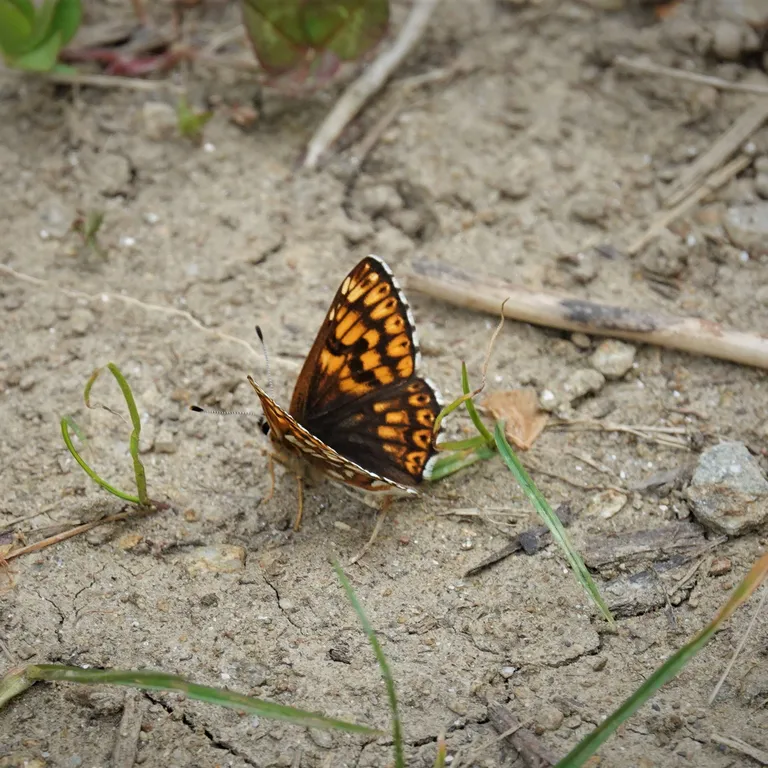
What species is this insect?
Hamearis lucina
